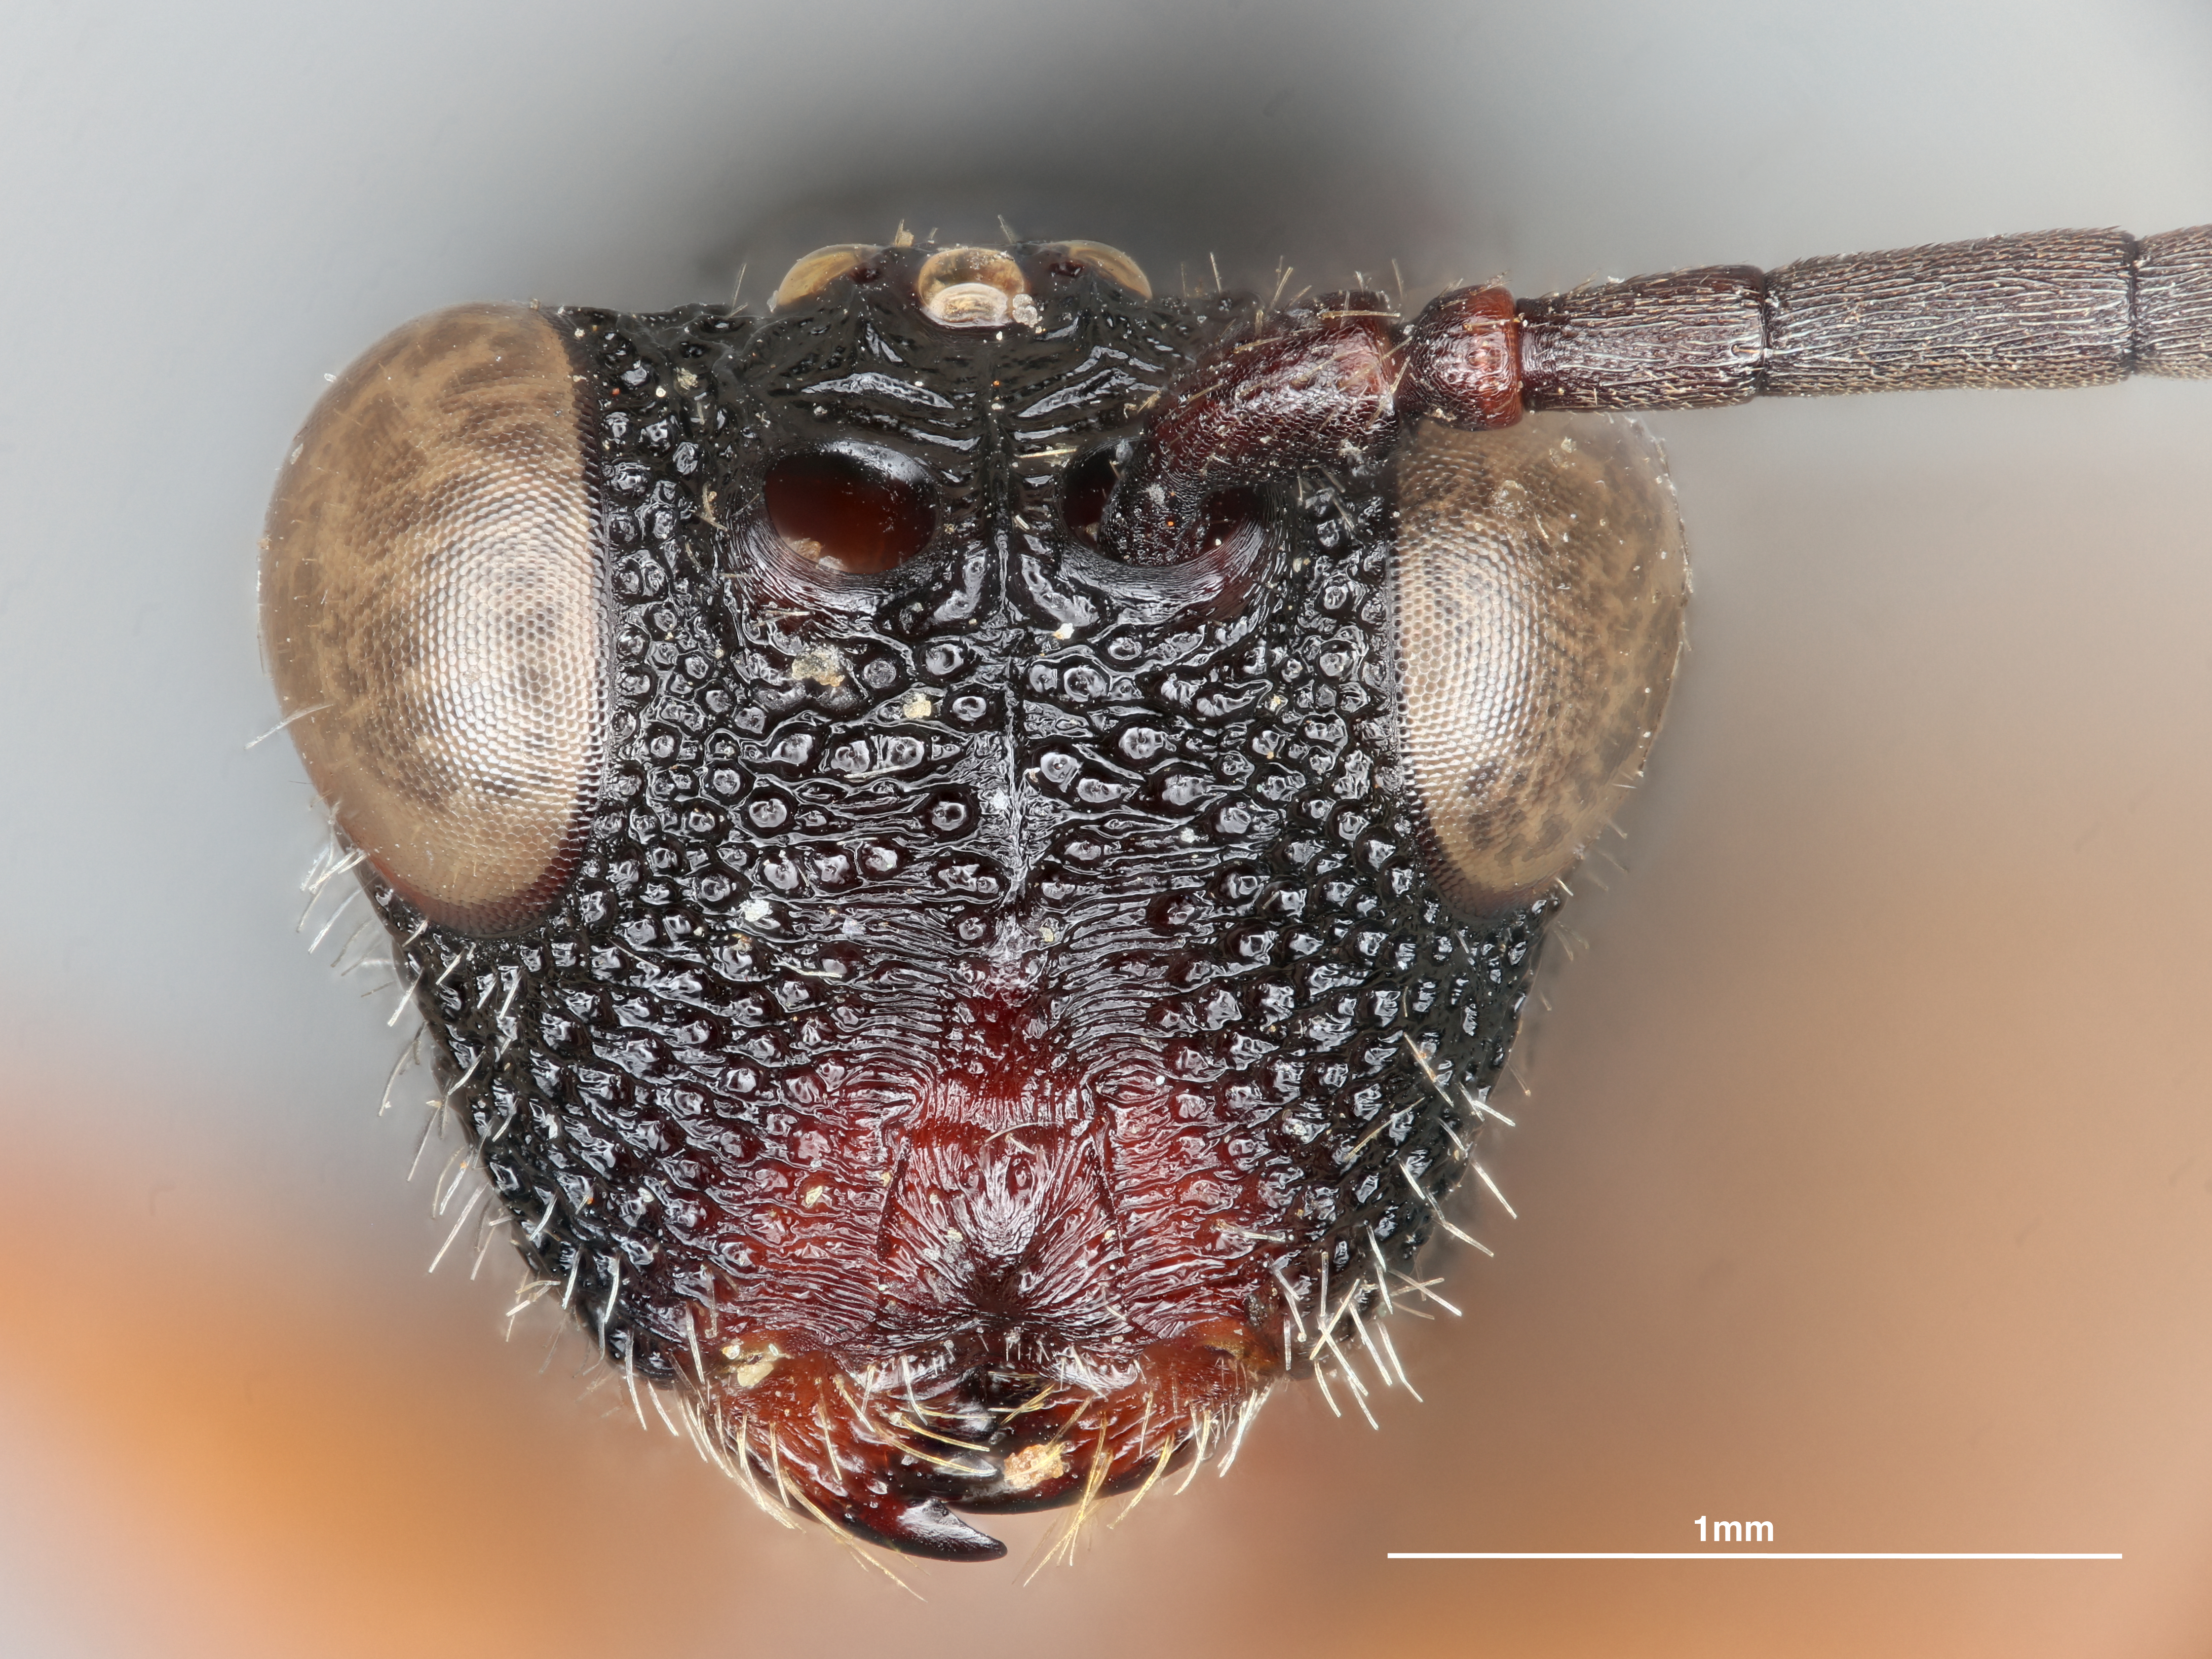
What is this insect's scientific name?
Oberthuerella eschara
